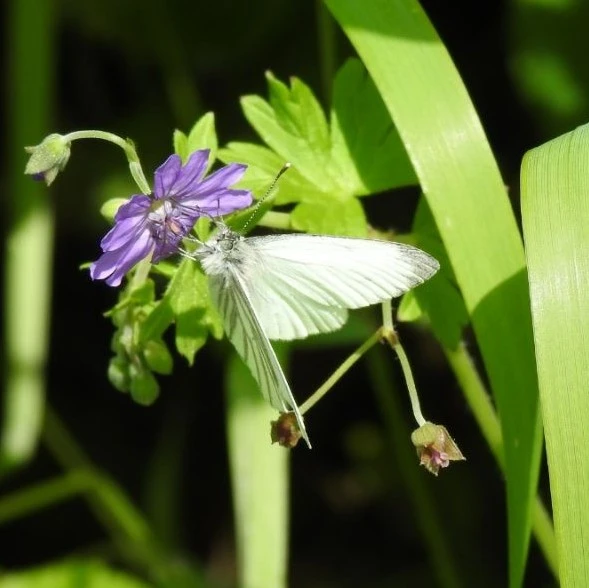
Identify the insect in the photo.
Pieris napi
